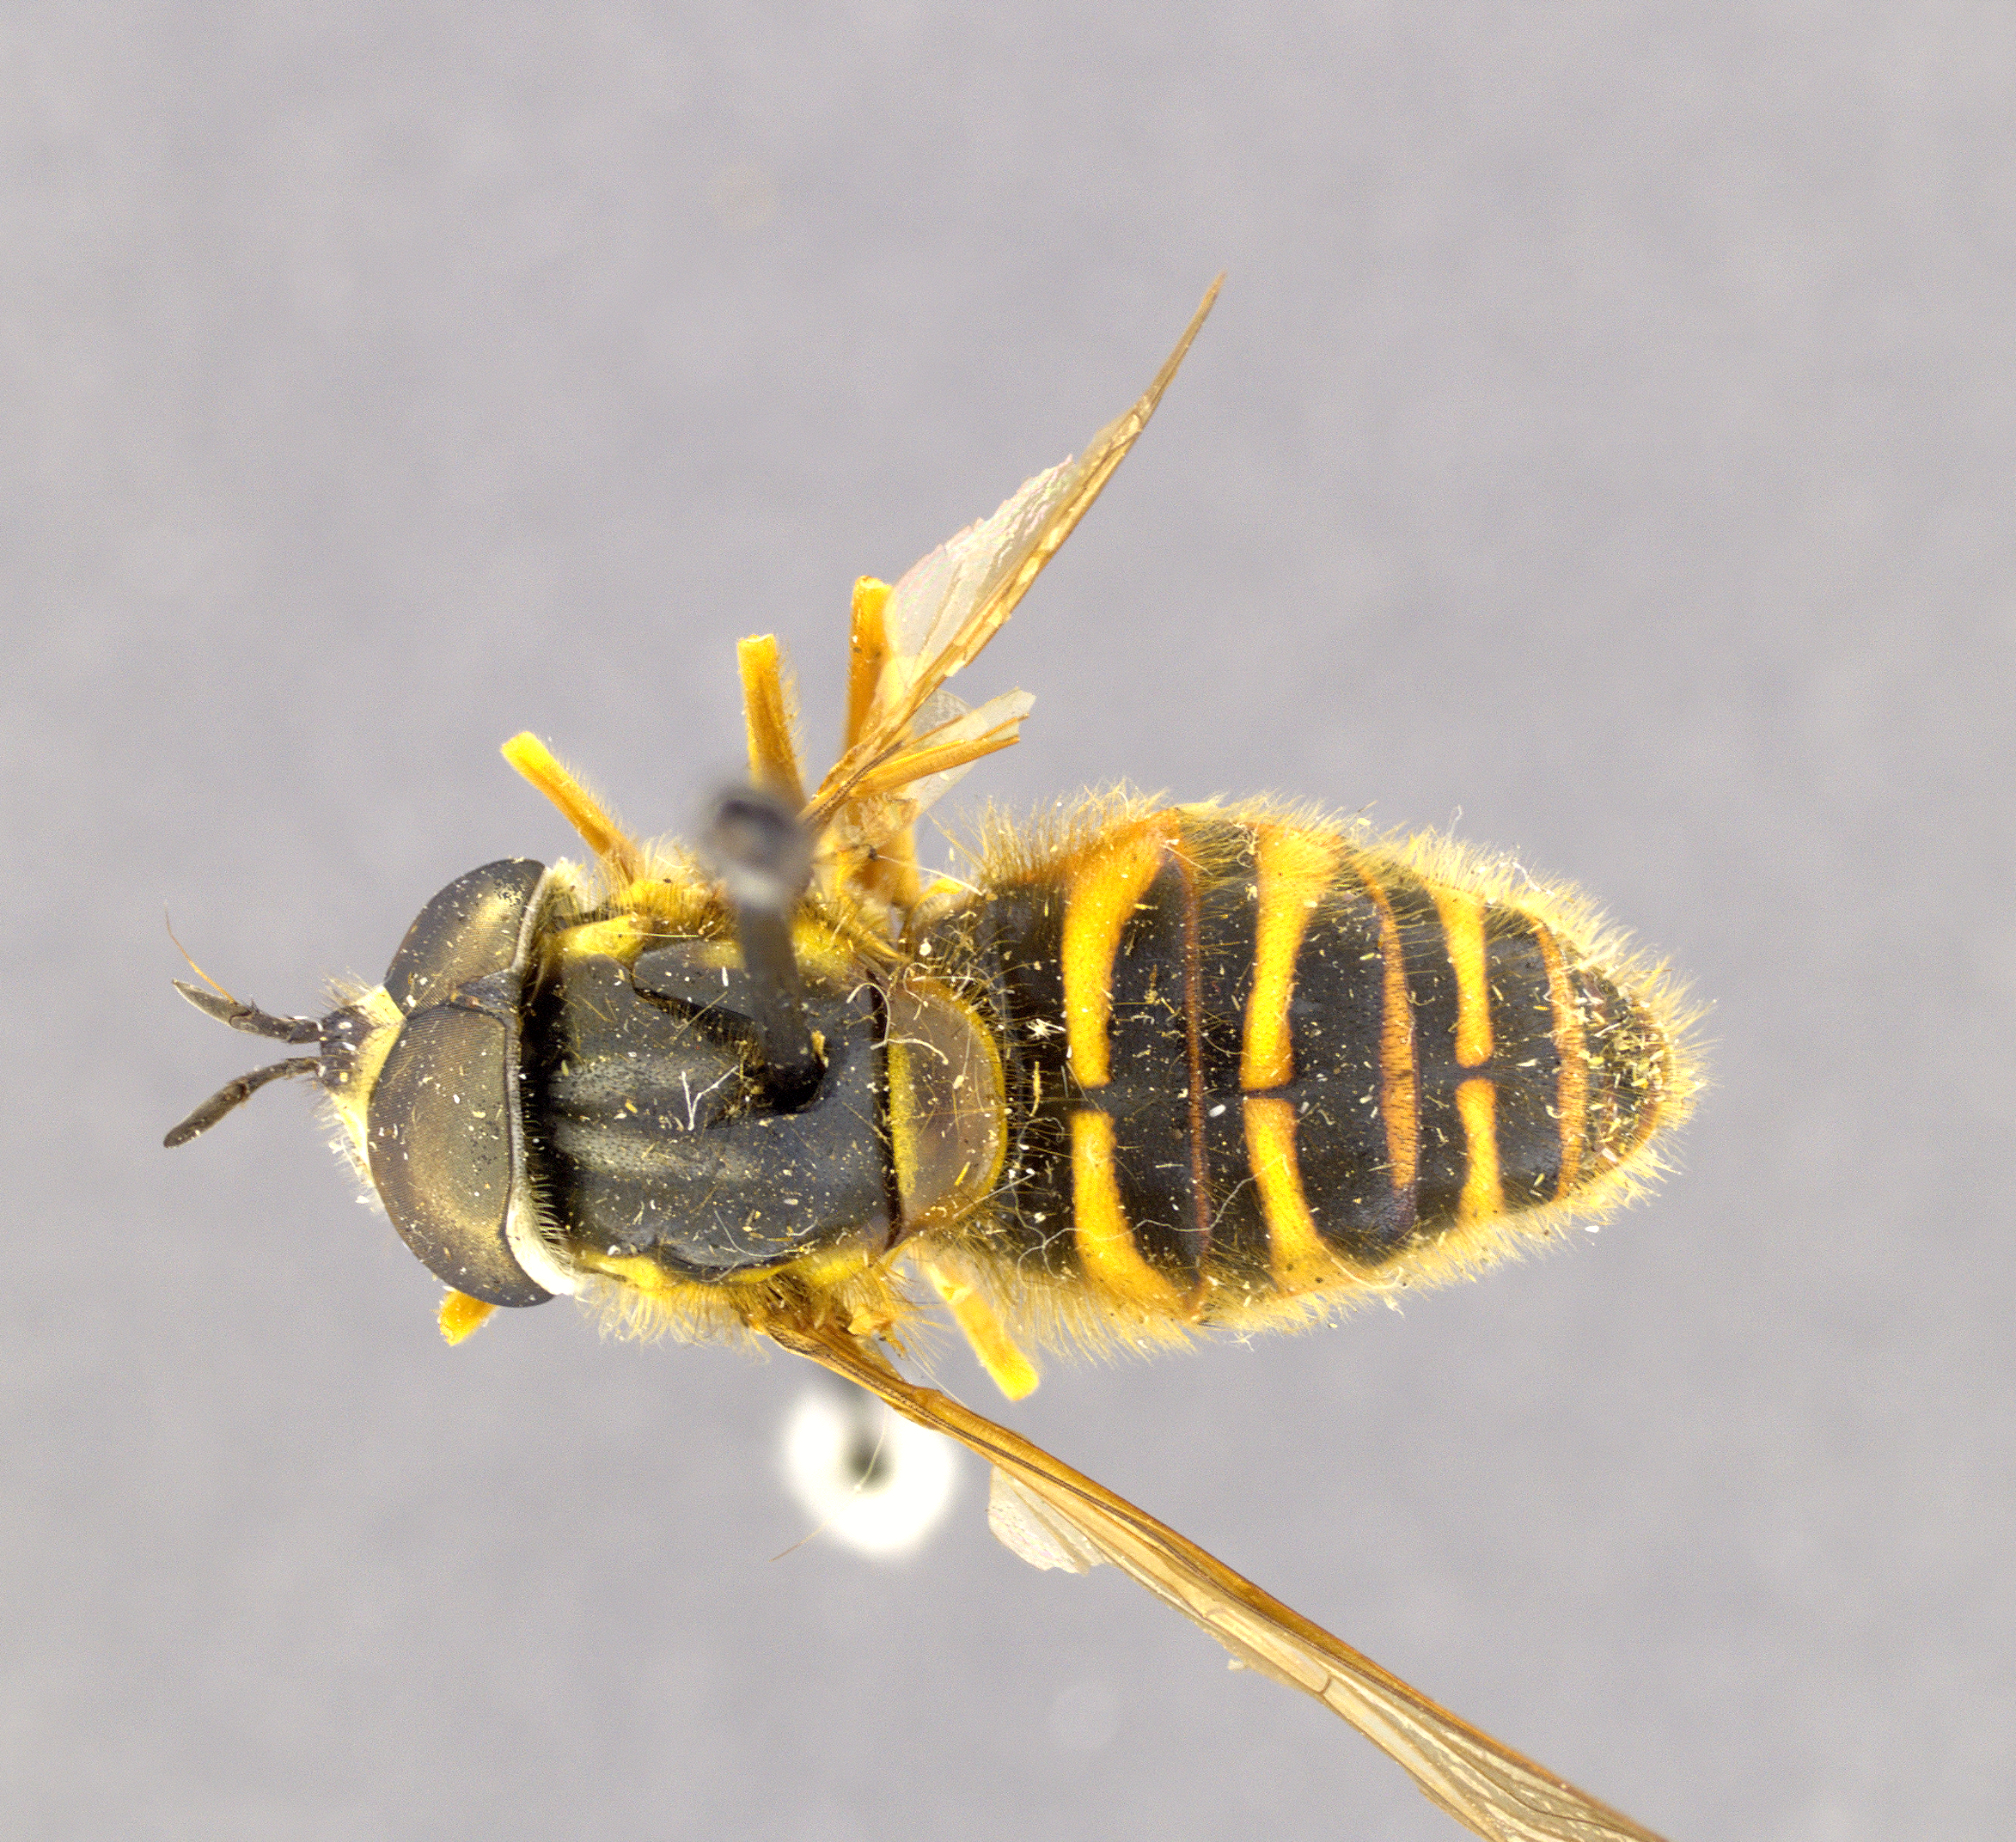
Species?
Chrysotoxum tuberculatum
